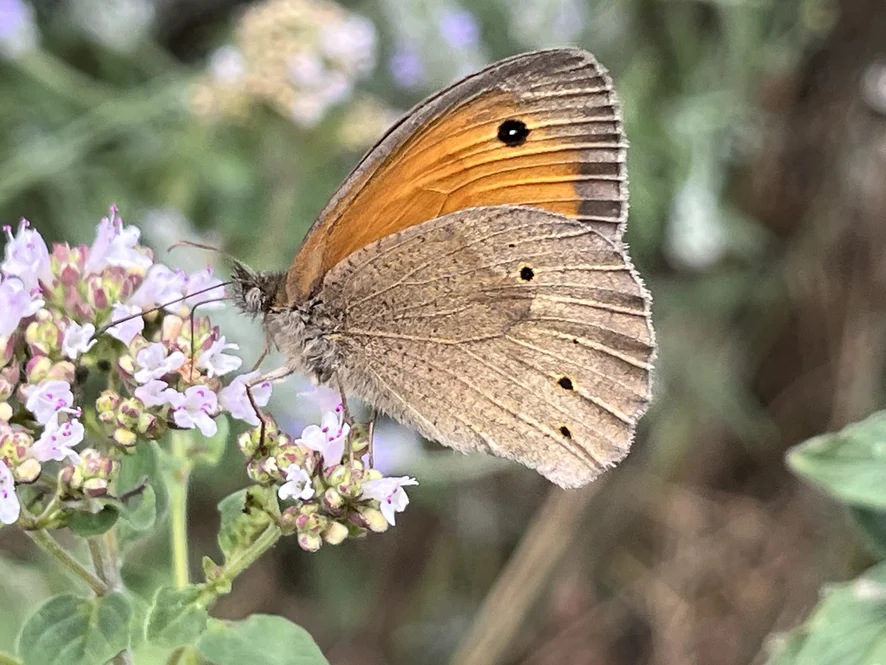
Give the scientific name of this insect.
Maniola jurtina
